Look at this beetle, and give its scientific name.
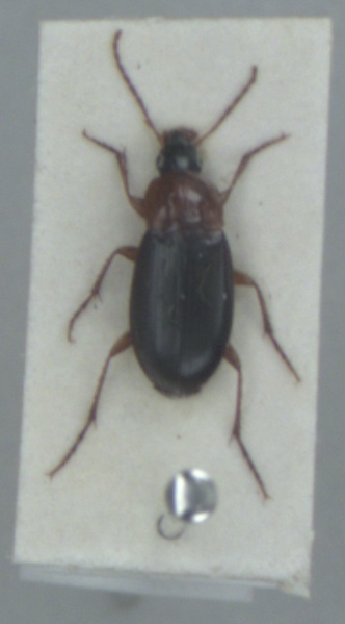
Calathus melanocephalus
